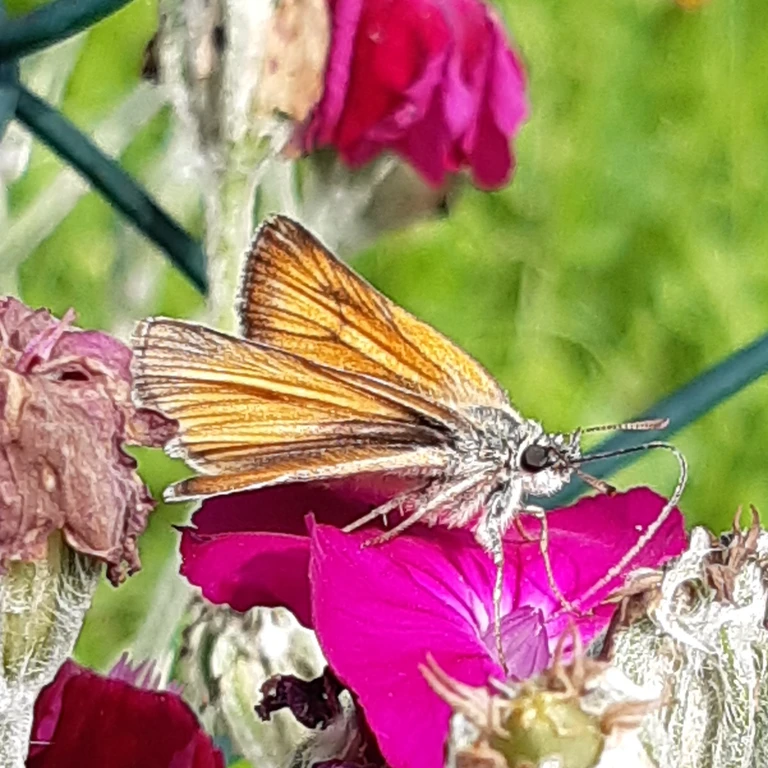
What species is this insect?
Thymelicus sylvestris
